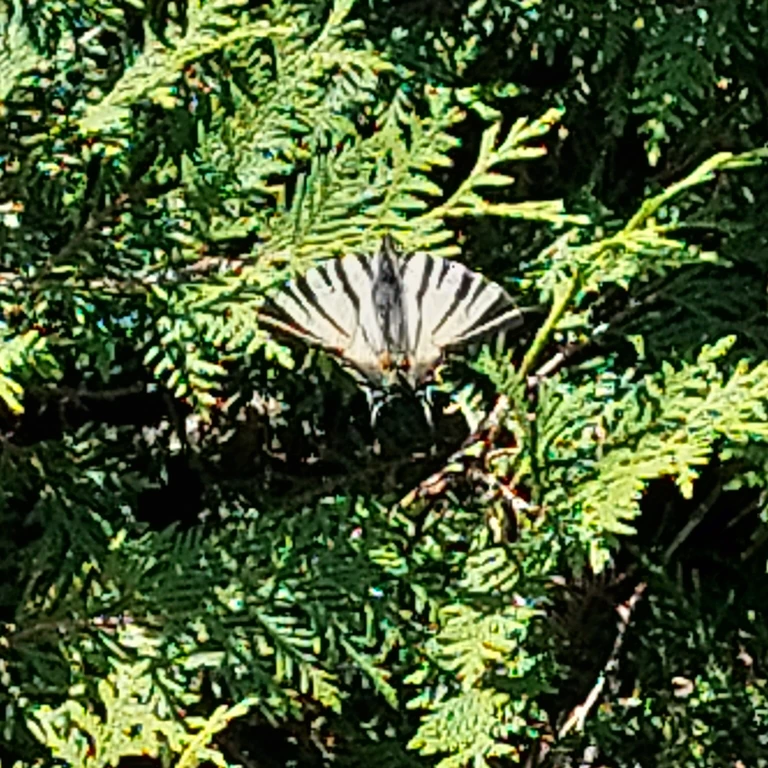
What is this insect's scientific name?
Iphiclides podalirius
